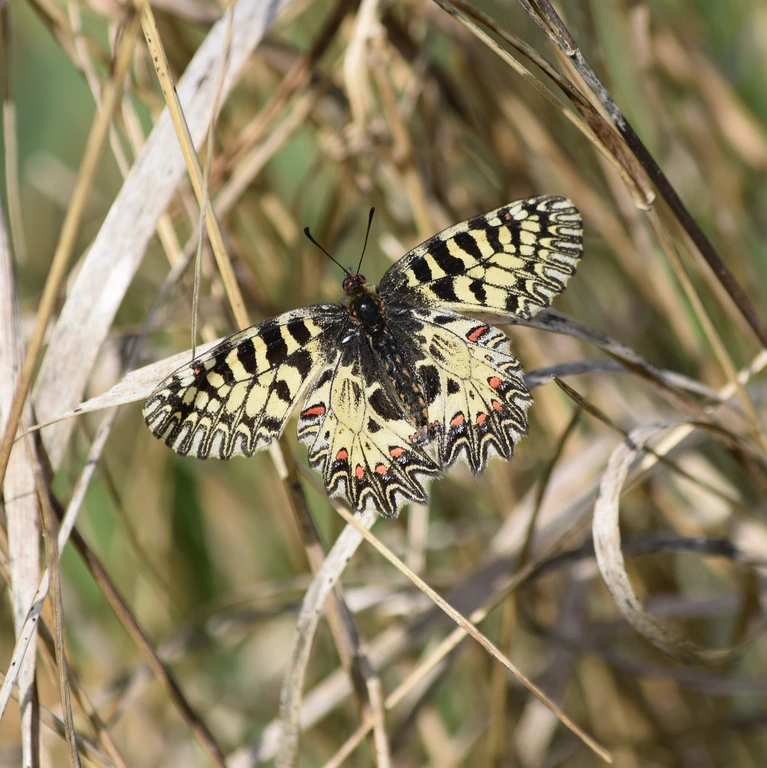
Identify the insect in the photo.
Zerynthia polyxena
